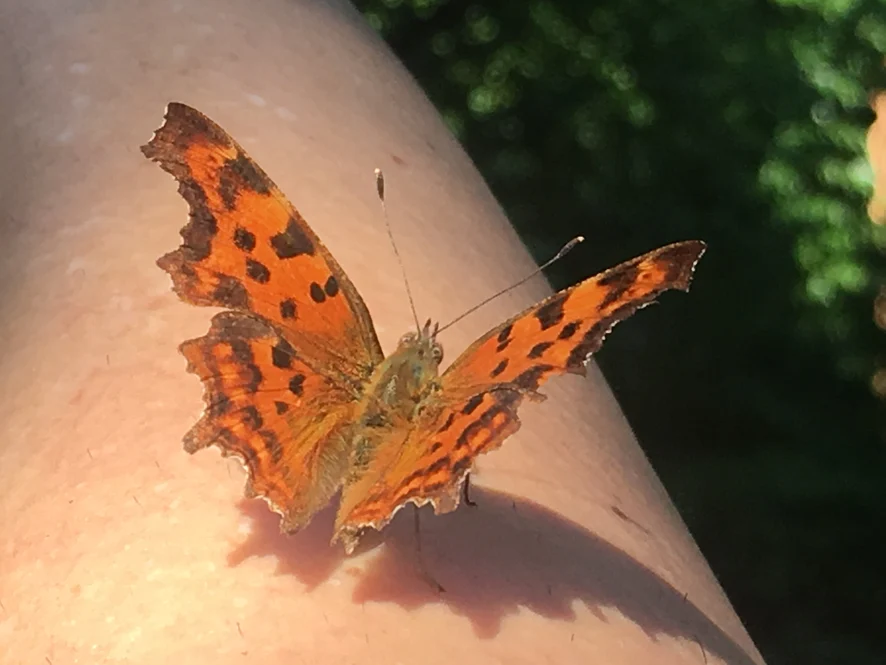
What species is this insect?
Polygonia c-album
